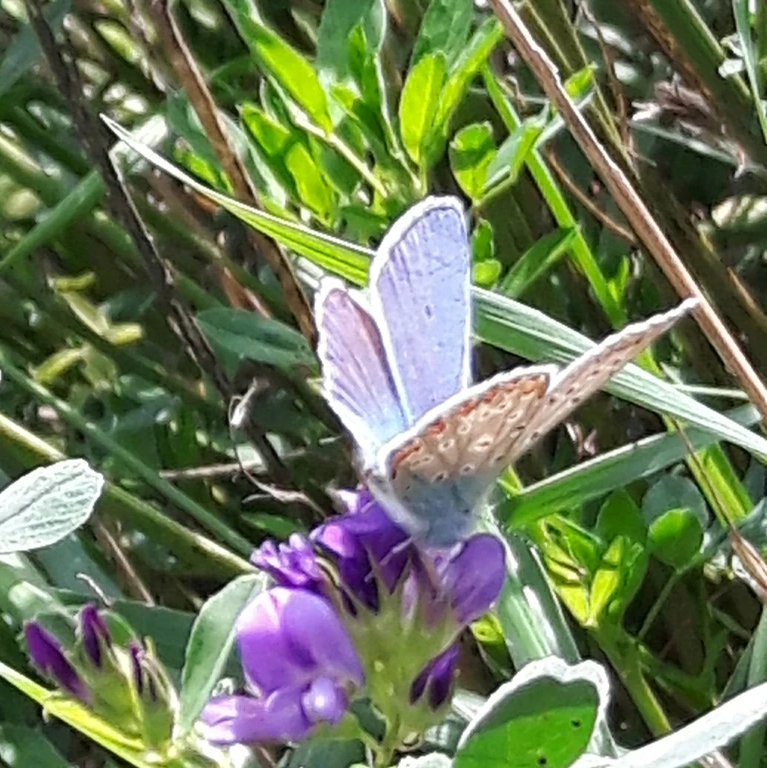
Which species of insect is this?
Polyommatus icarus
